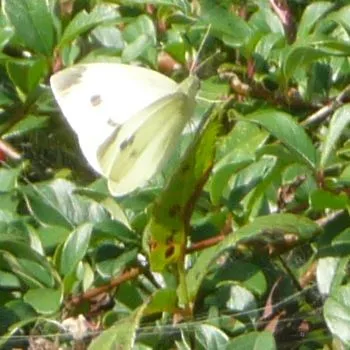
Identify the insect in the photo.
Pieris rapae
